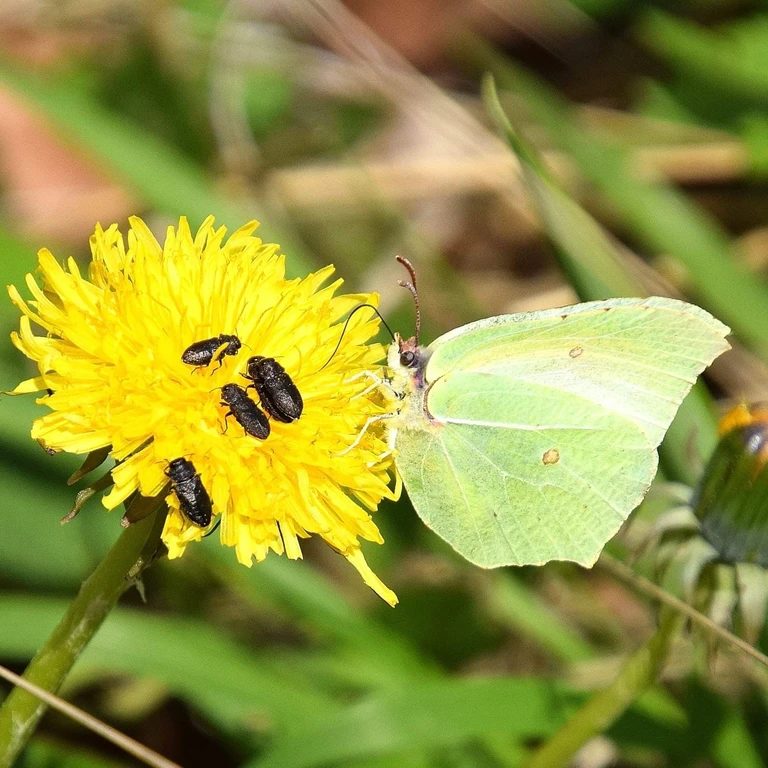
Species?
Gonepteryx rhamni
